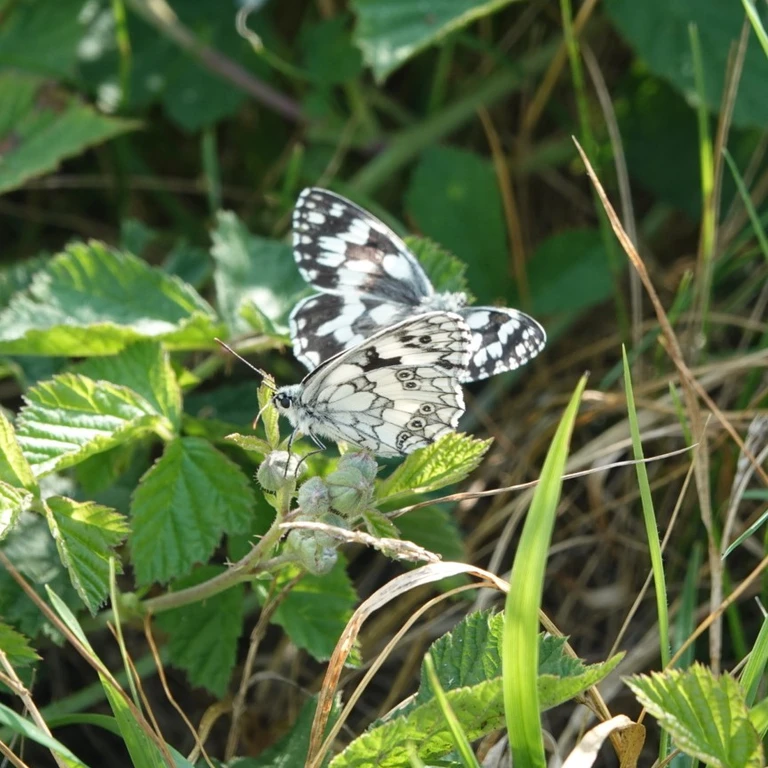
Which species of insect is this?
Melanargia galathea
